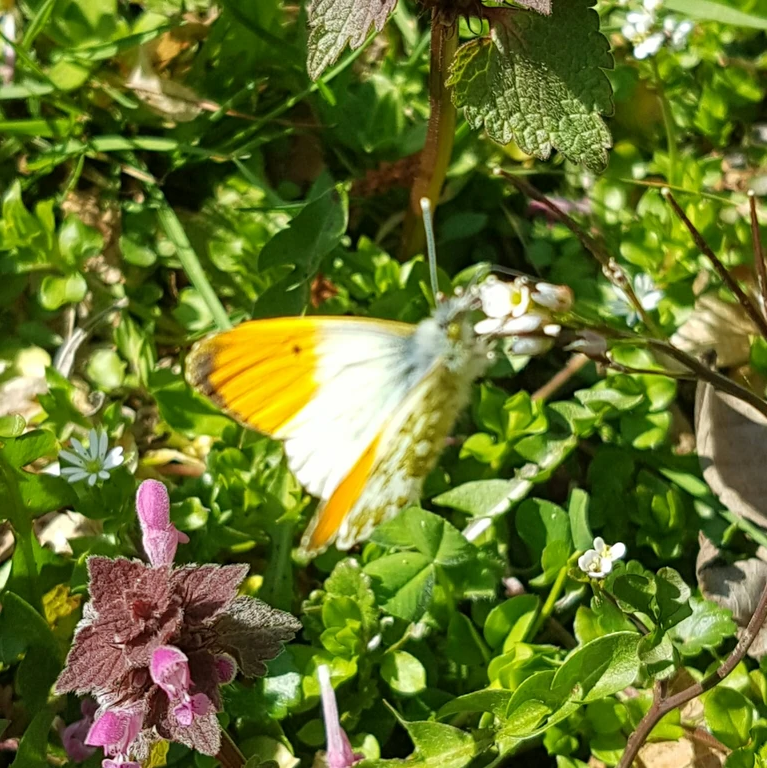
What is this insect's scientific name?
Anthocharis cardamines
